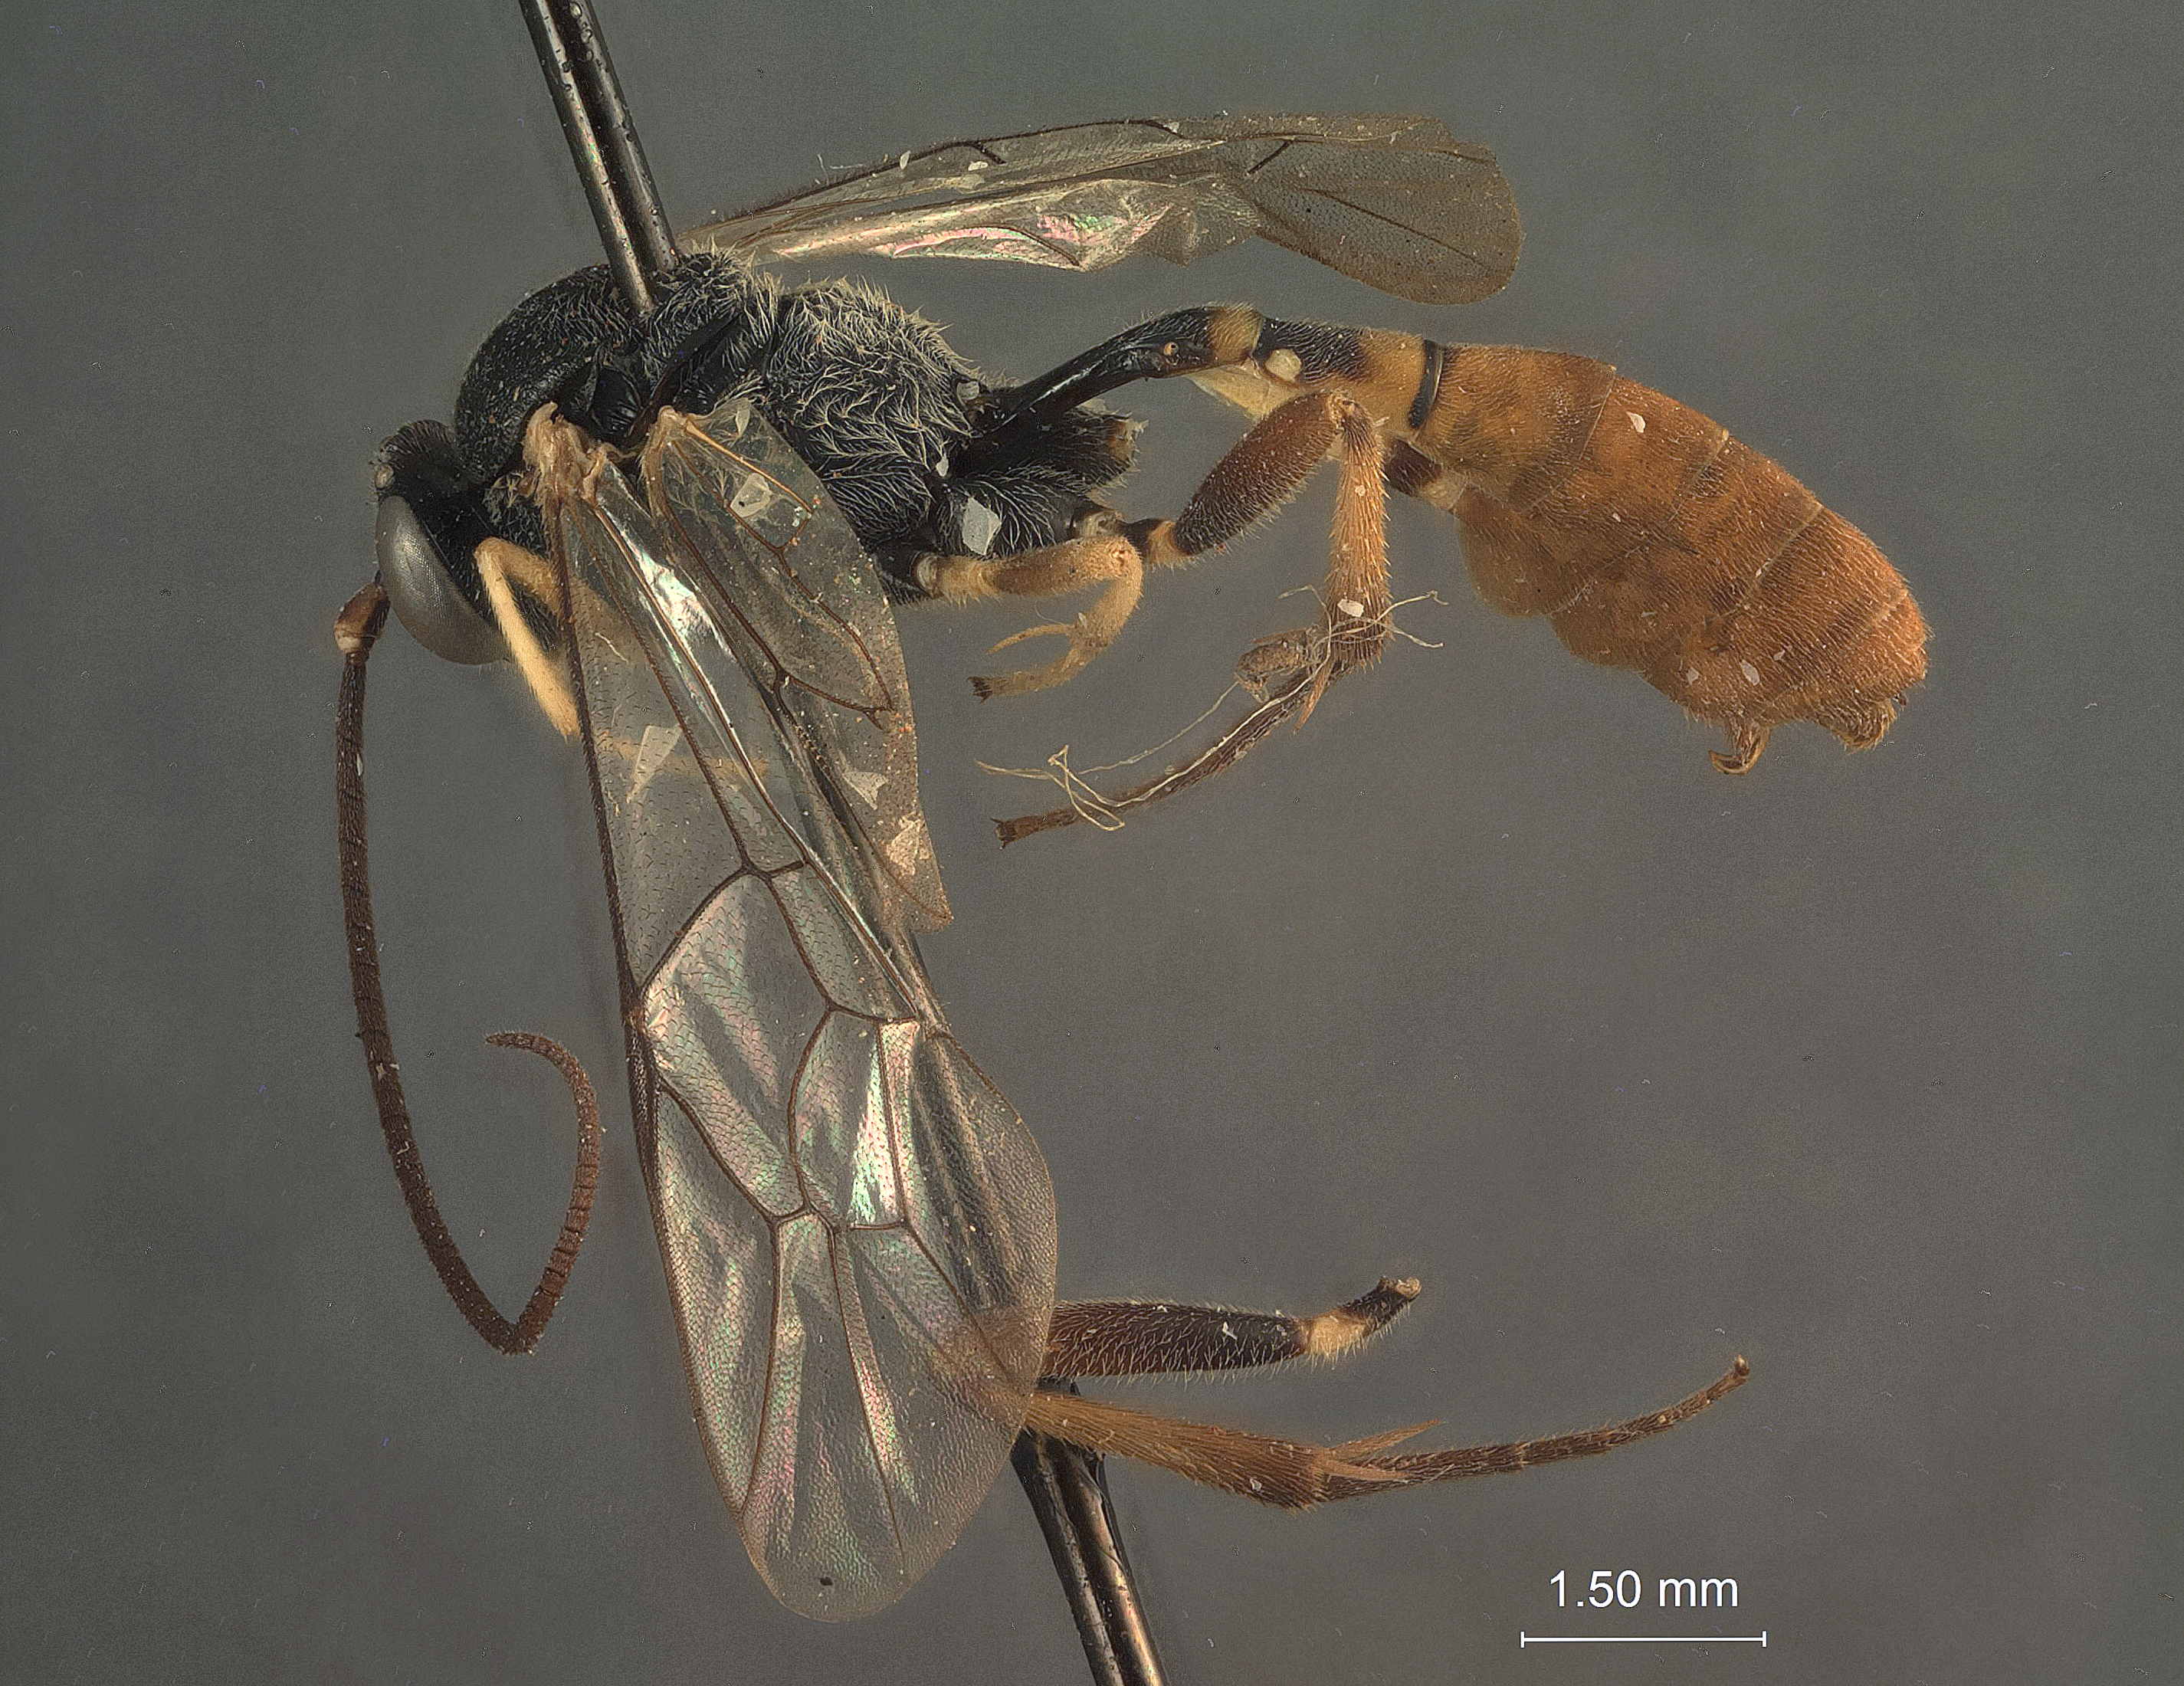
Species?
Charops papilionis
